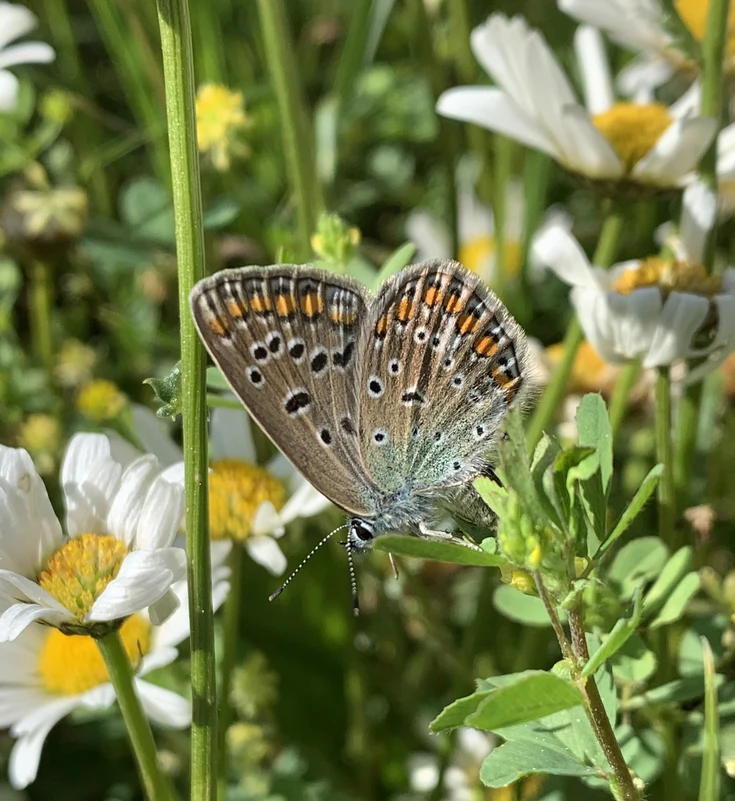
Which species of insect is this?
Polyommatus icarus
